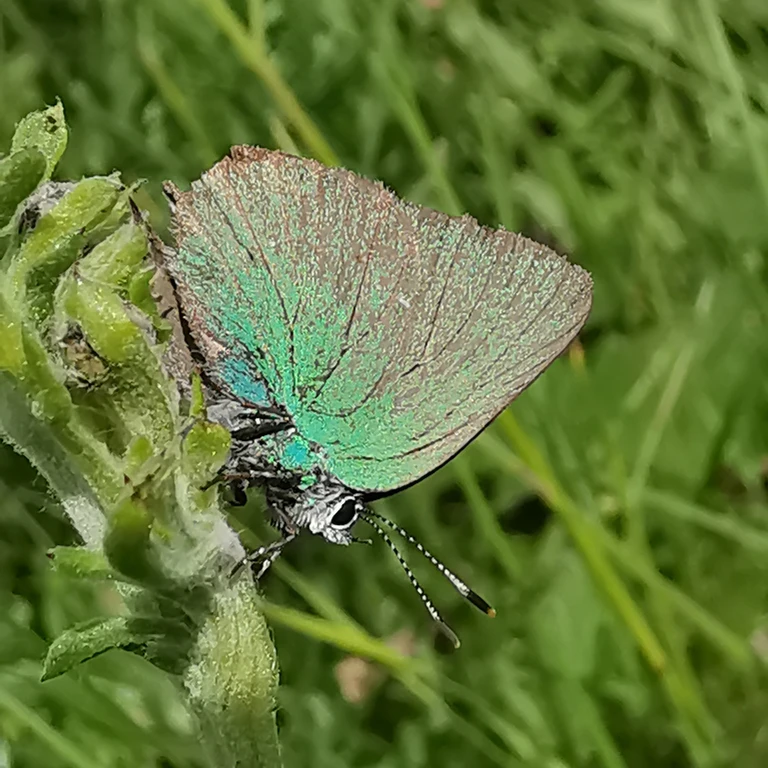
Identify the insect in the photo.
Callophrys rubi
